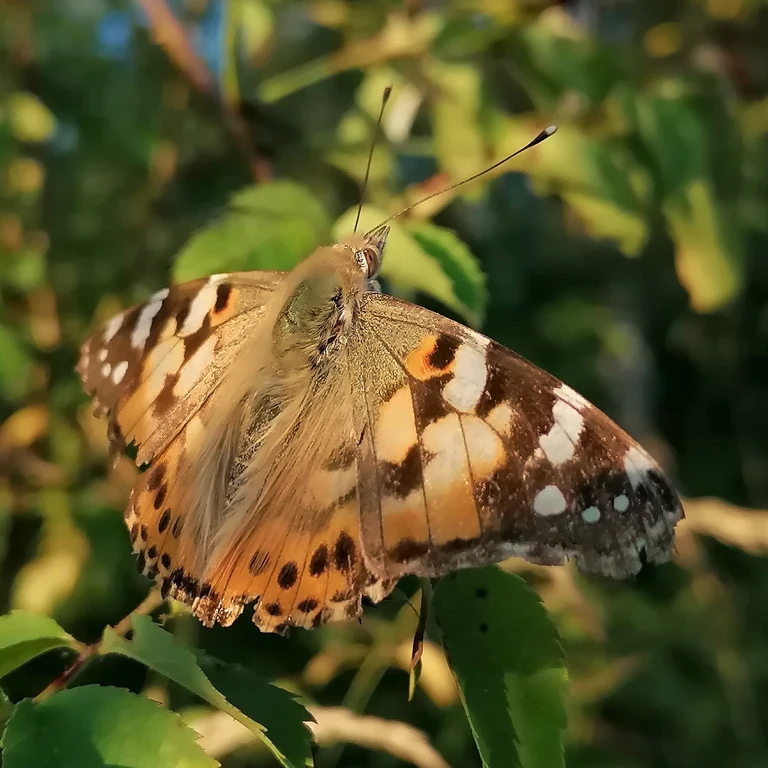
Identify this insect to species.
Vanessa cardui
